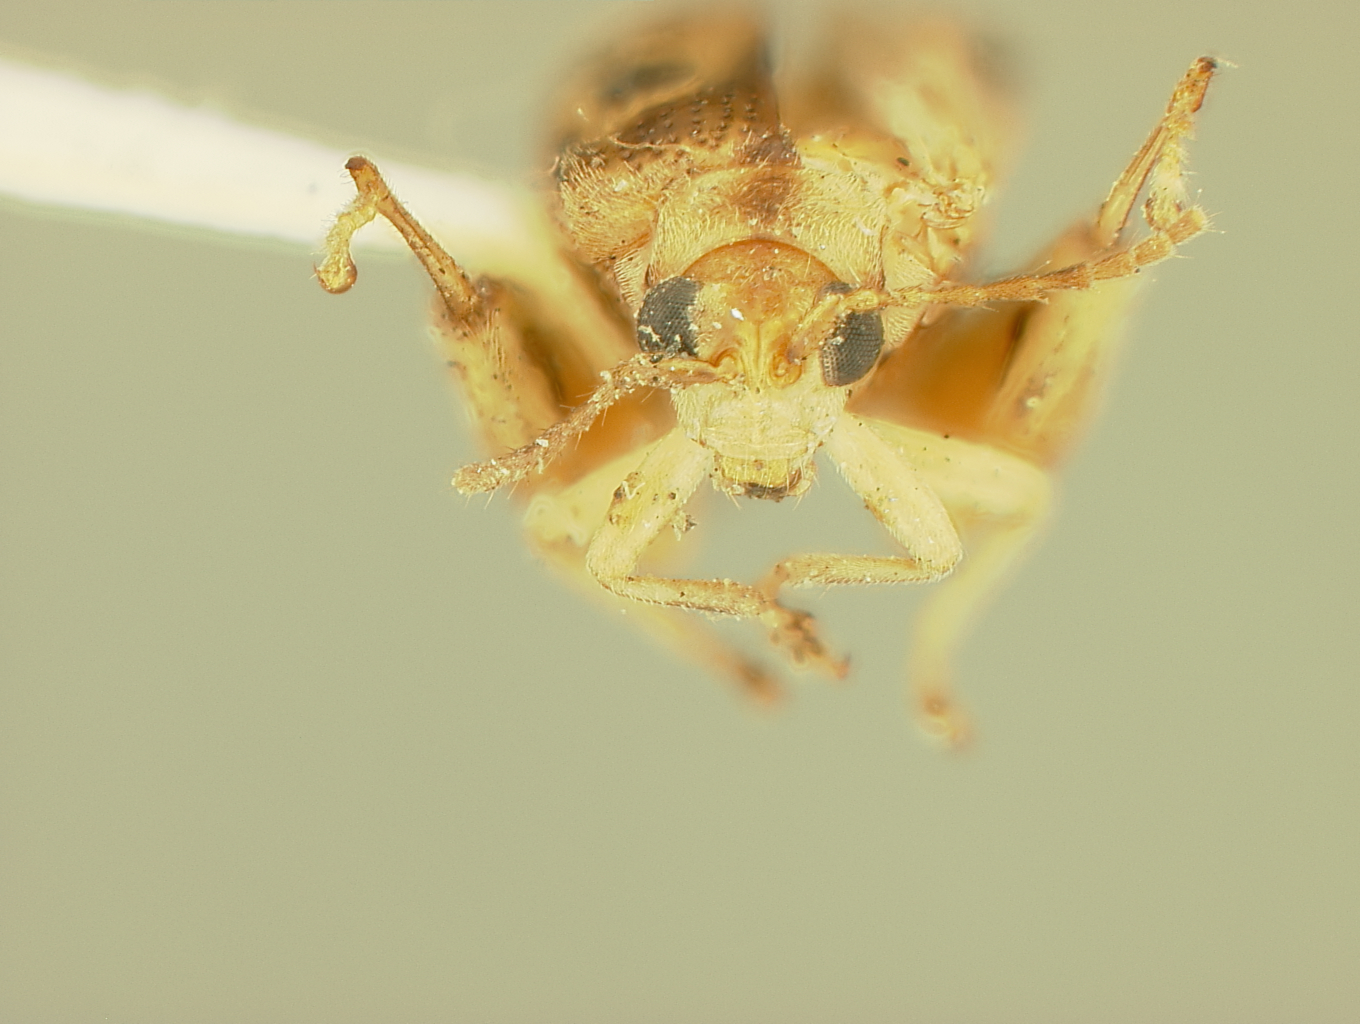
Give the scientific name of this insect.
Hadropoda fuscomaculata
